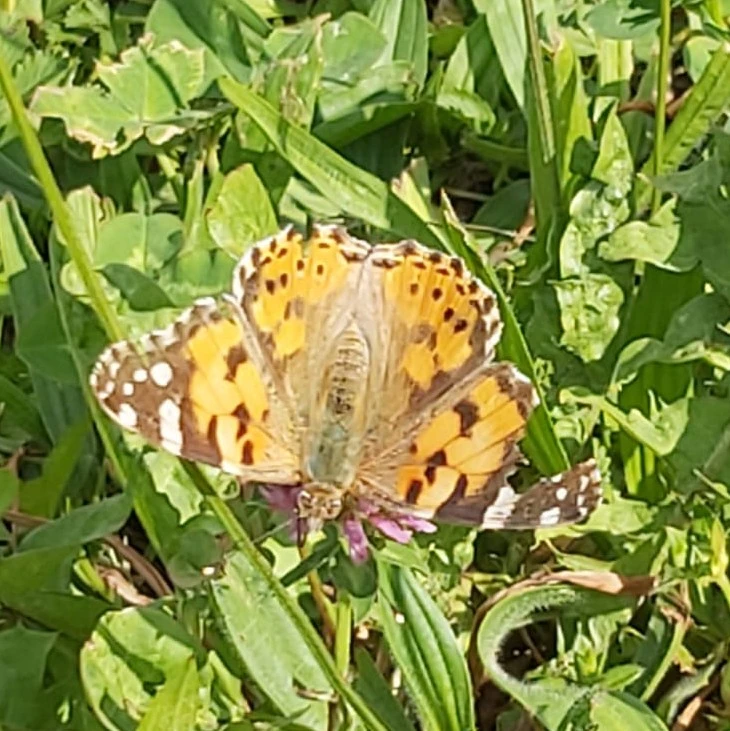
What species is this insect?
Vanessa cardui
